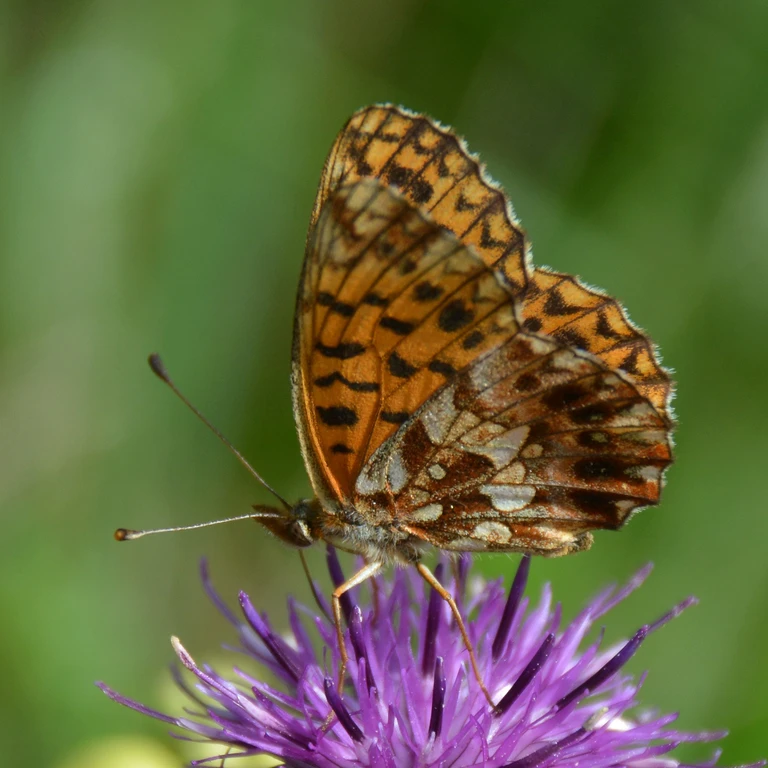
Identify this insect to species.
Boloria dia
